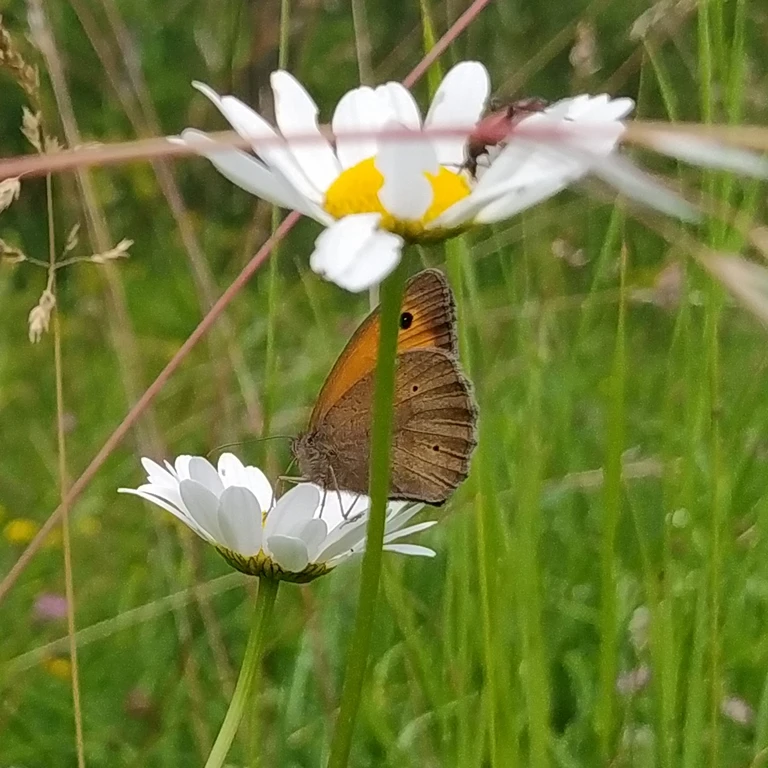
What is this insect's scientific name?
Maniola jurtina
